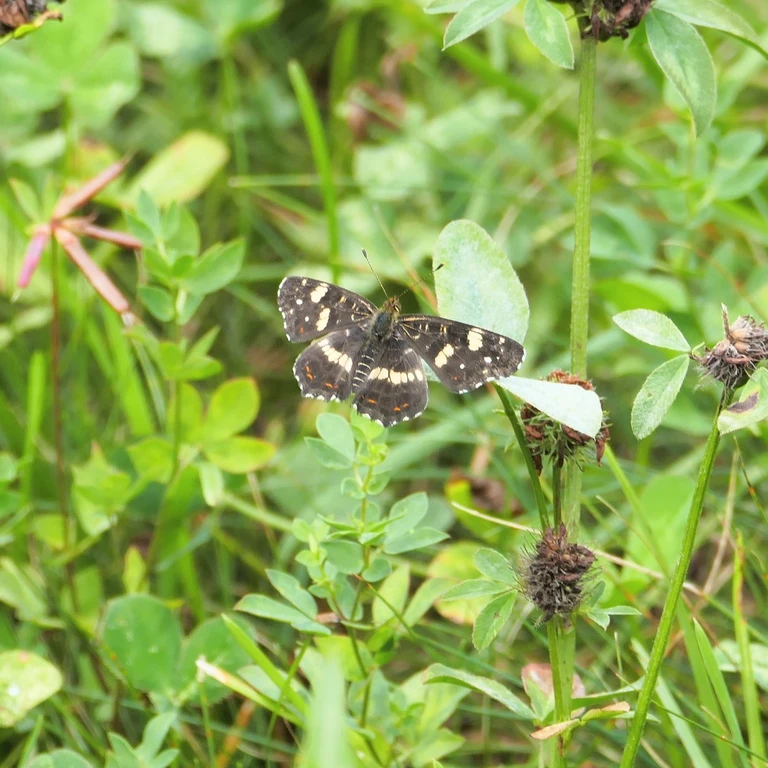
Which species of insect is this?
Araschnia levana
